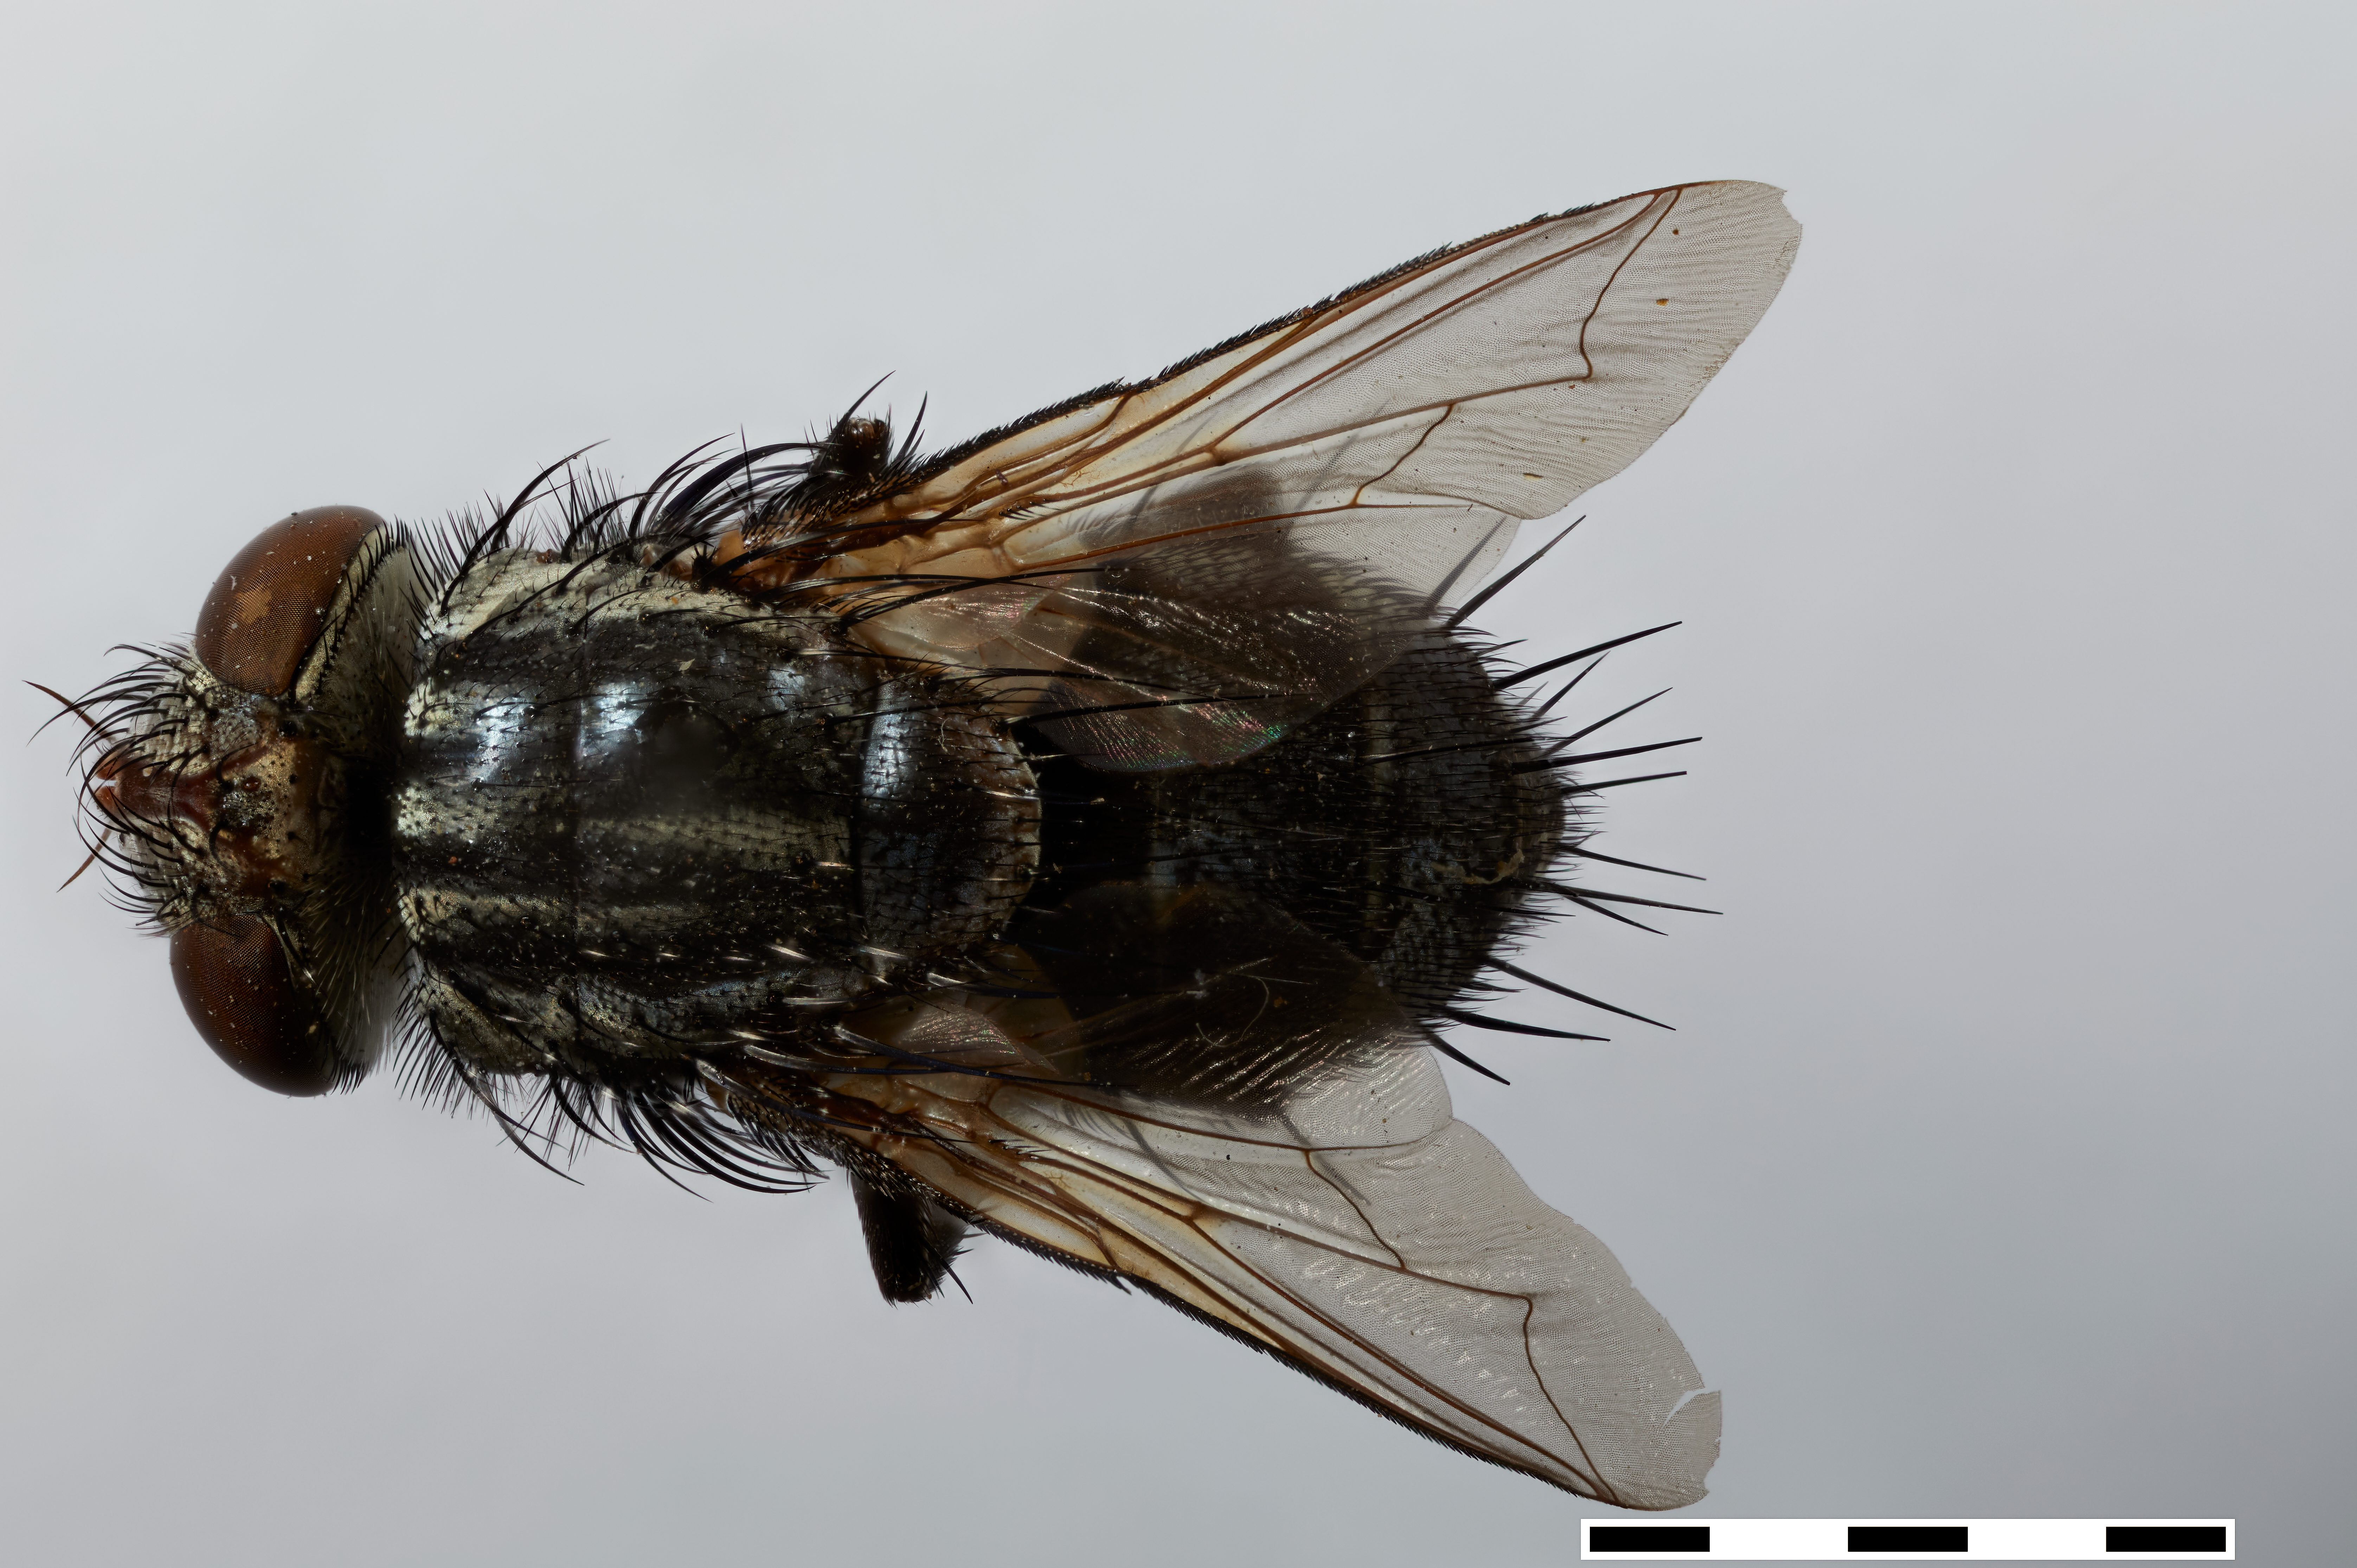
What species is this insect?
Cnephalomyia floridana
